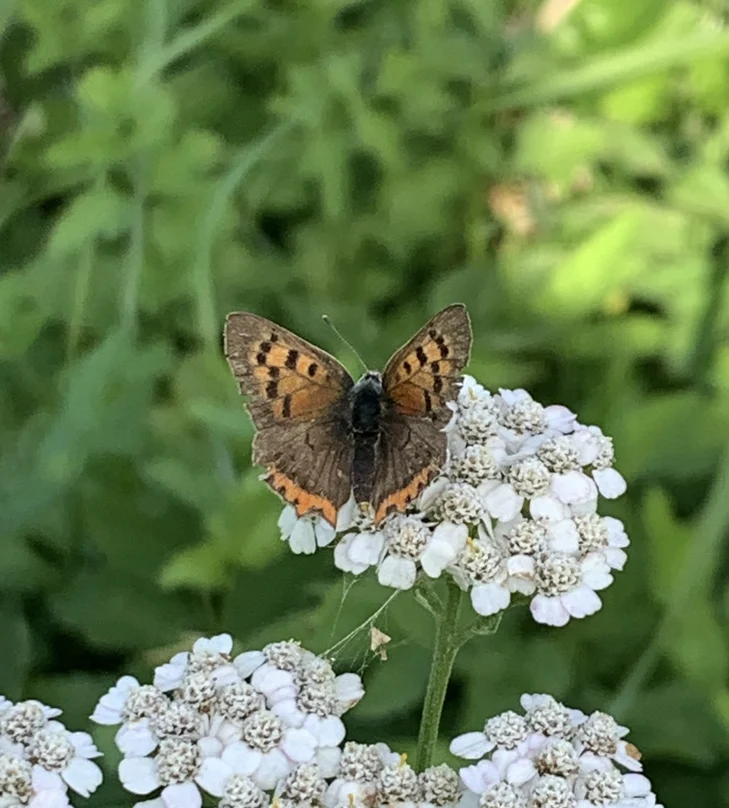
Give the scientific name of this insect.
Lycaena phlaeas
